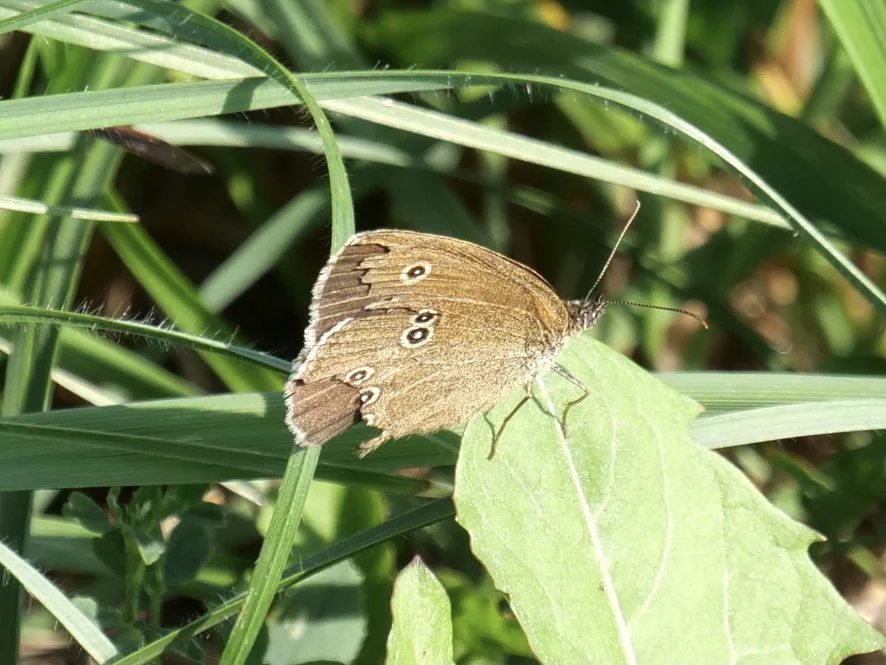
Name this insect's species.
Aphantopus hyperantus
